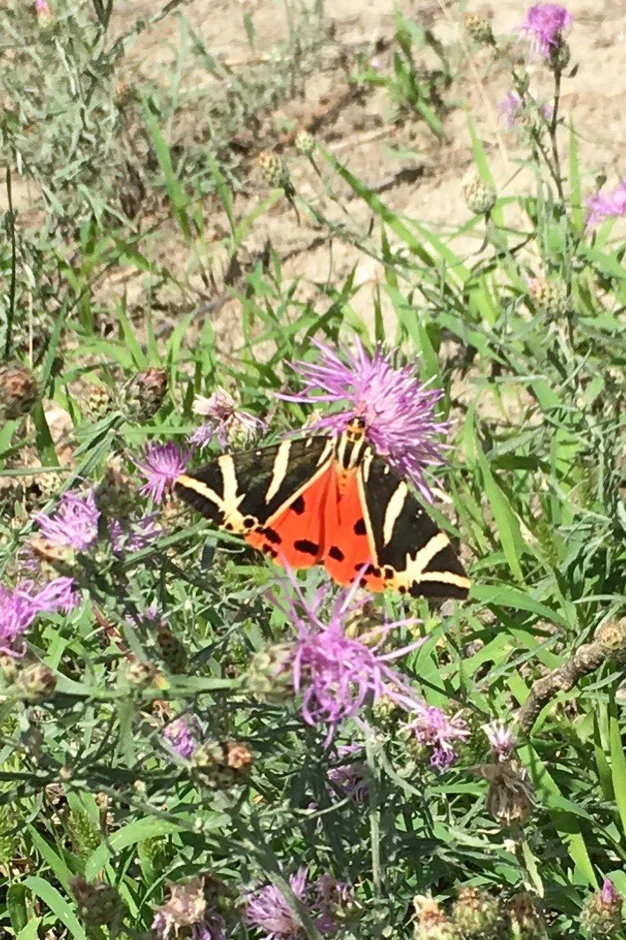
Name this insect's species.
Euplagia quadripunctaria
